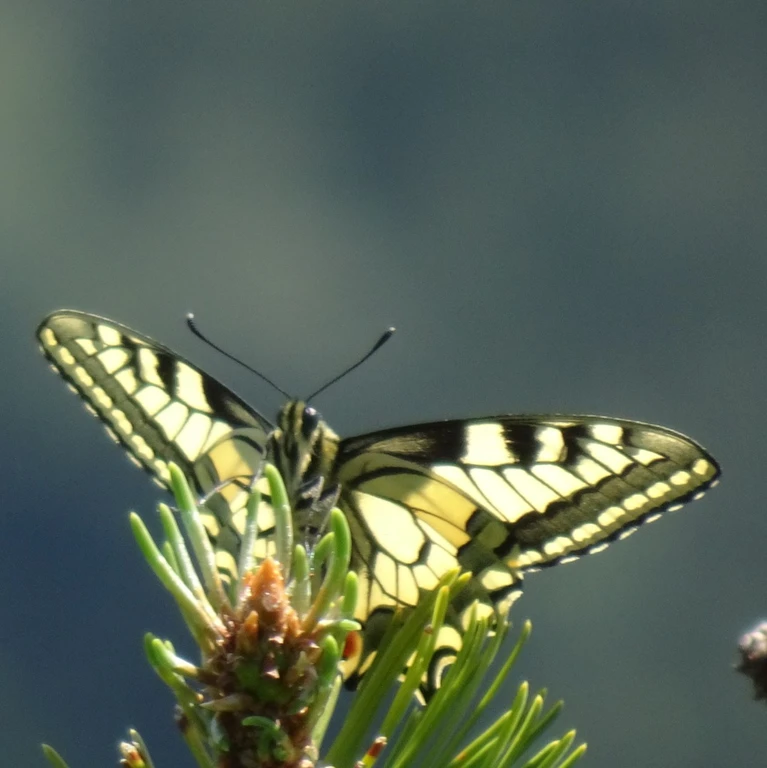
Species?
Papilio machaon
